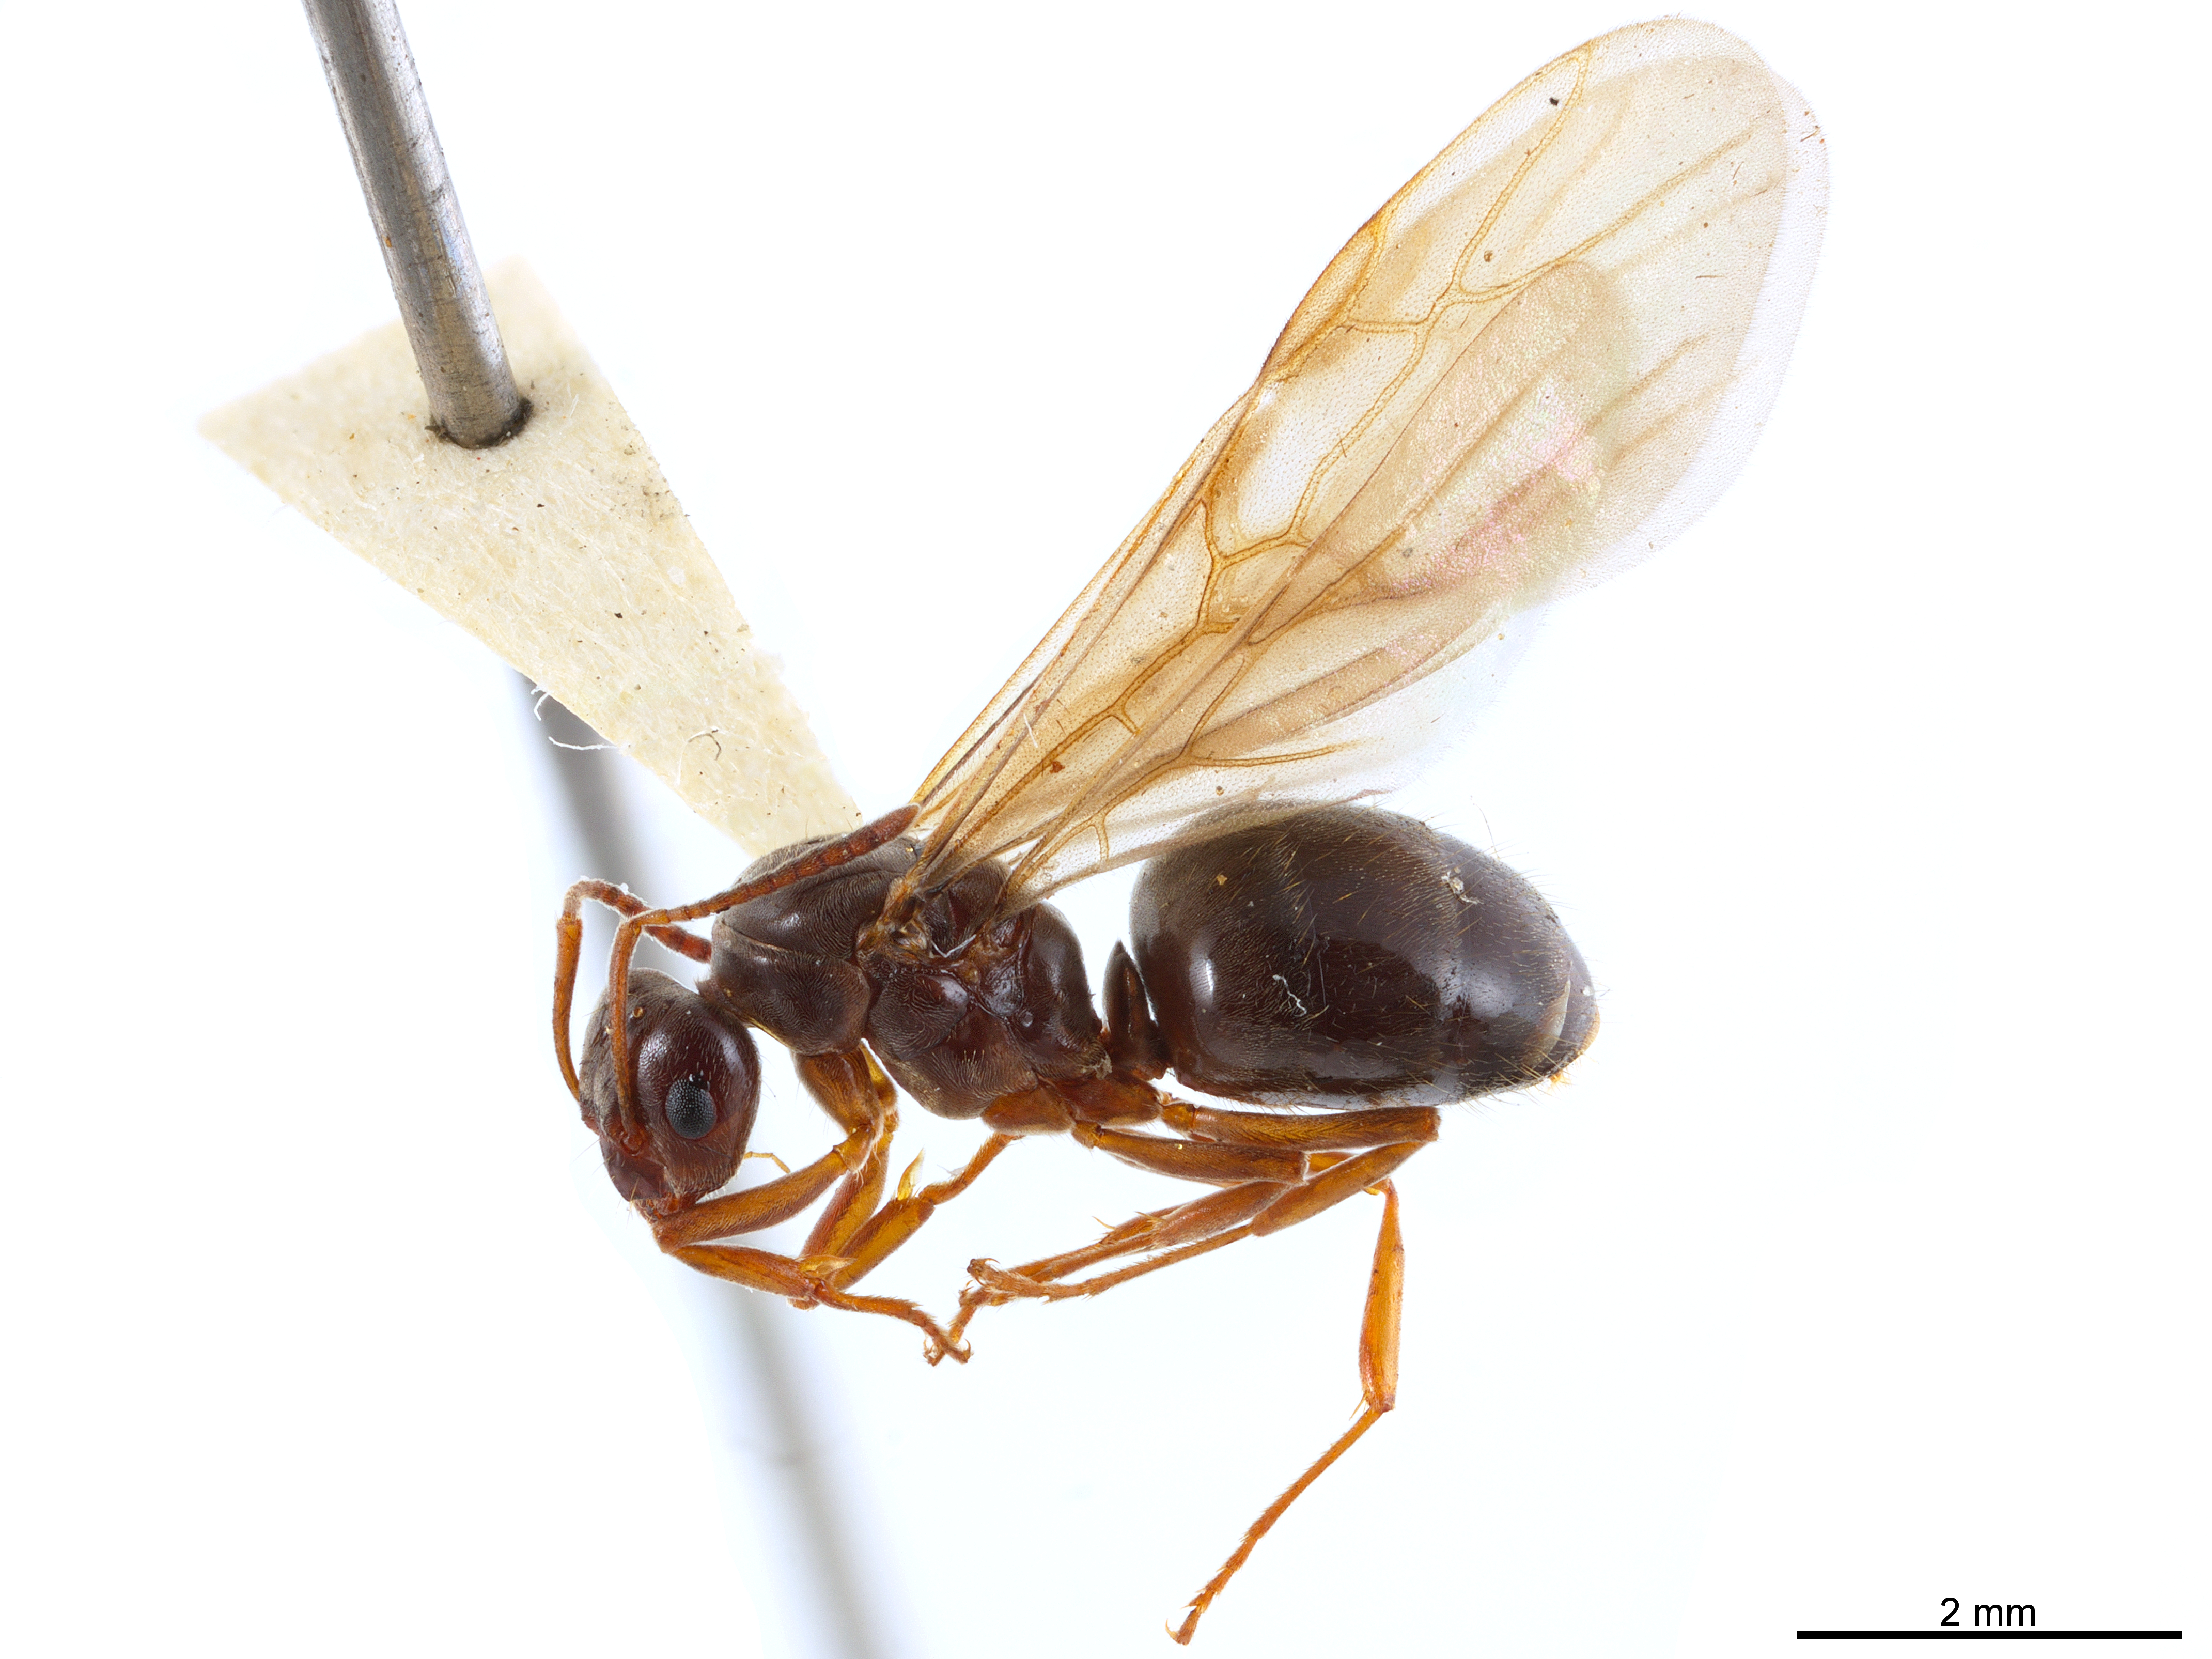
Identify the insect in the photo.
Lasiophanes picinus
